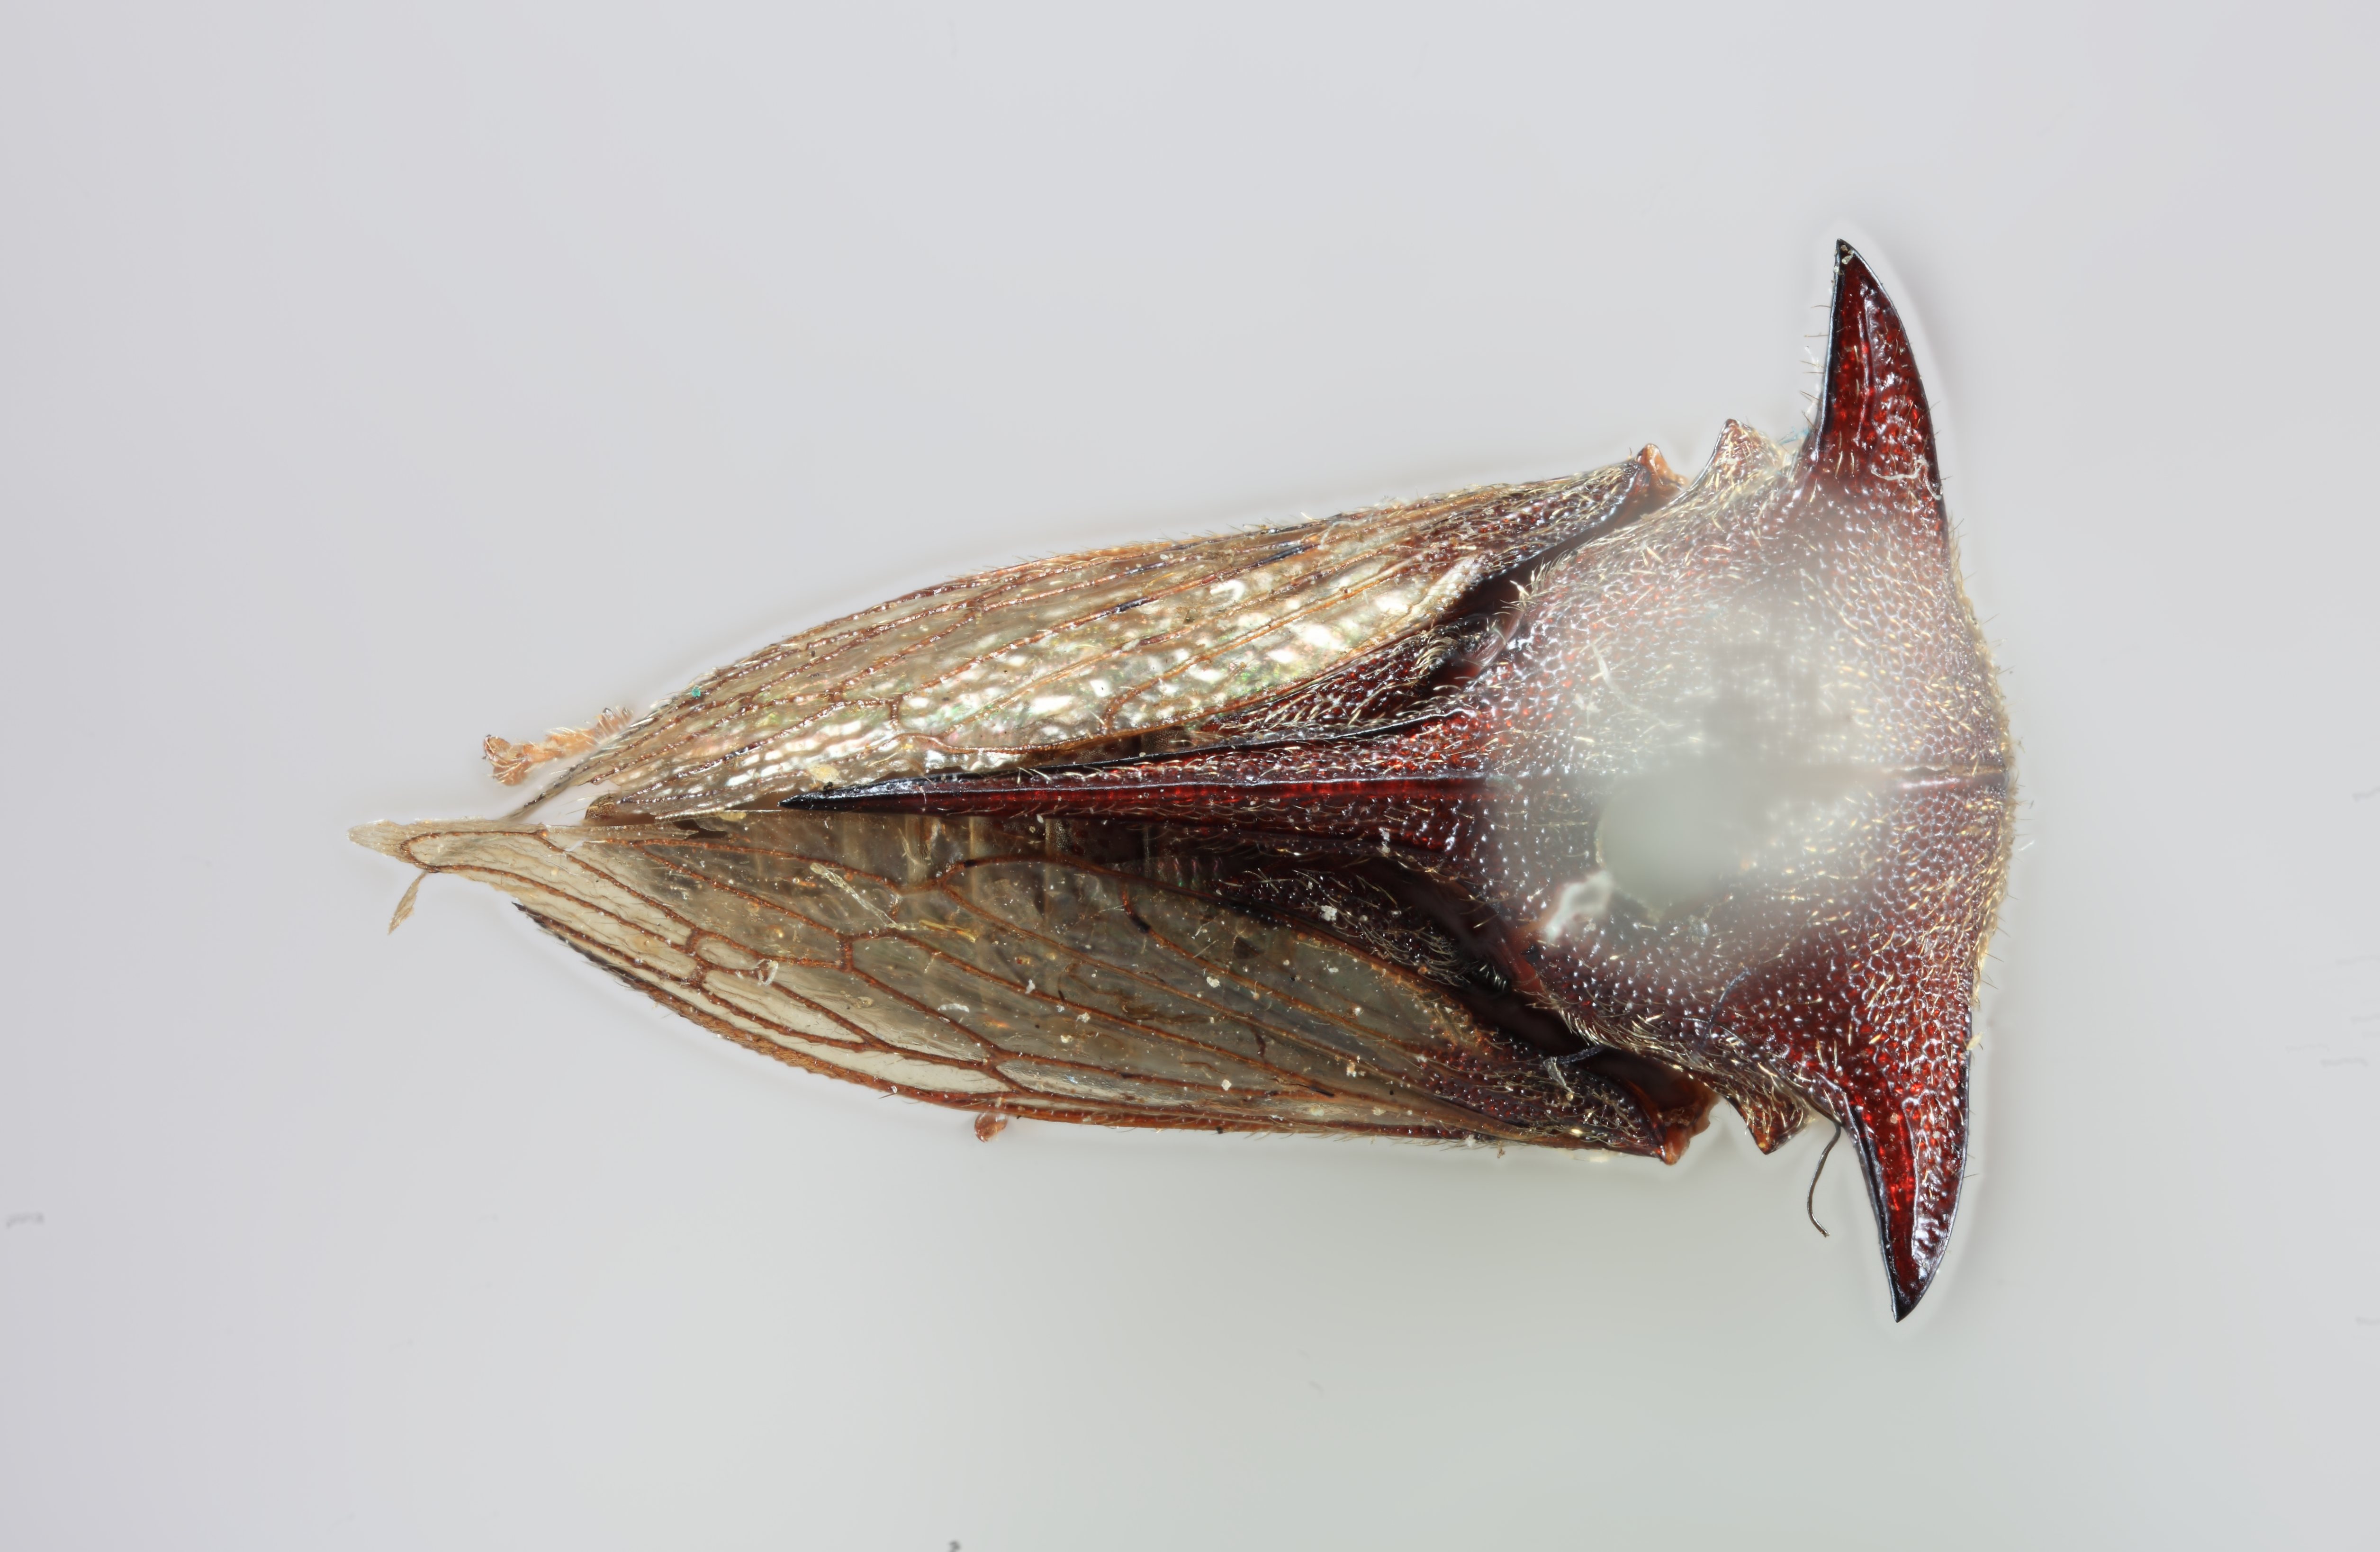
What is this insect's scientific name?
Tricentrus ferruginosus
